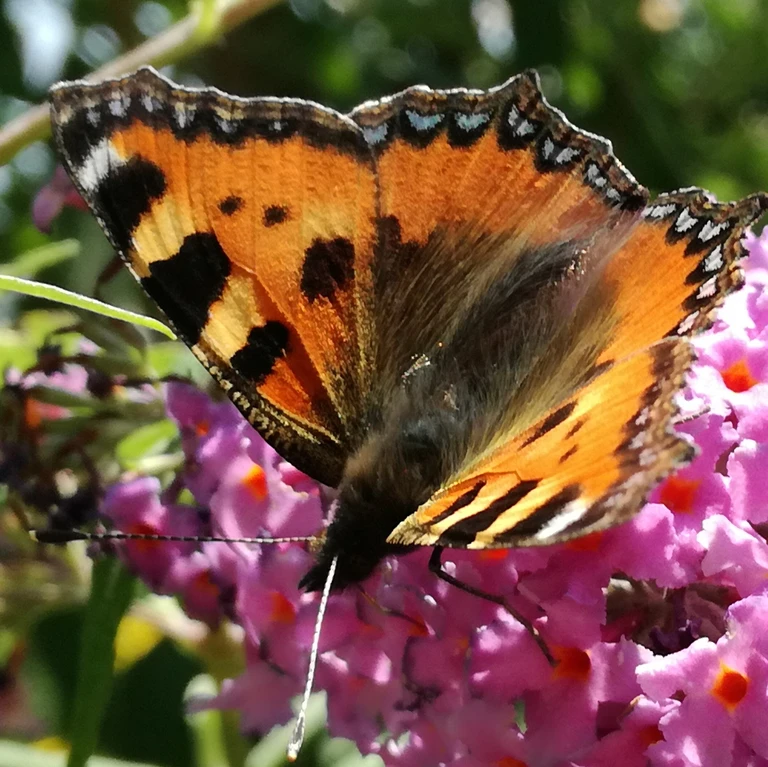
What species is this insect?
Aglais urticae
